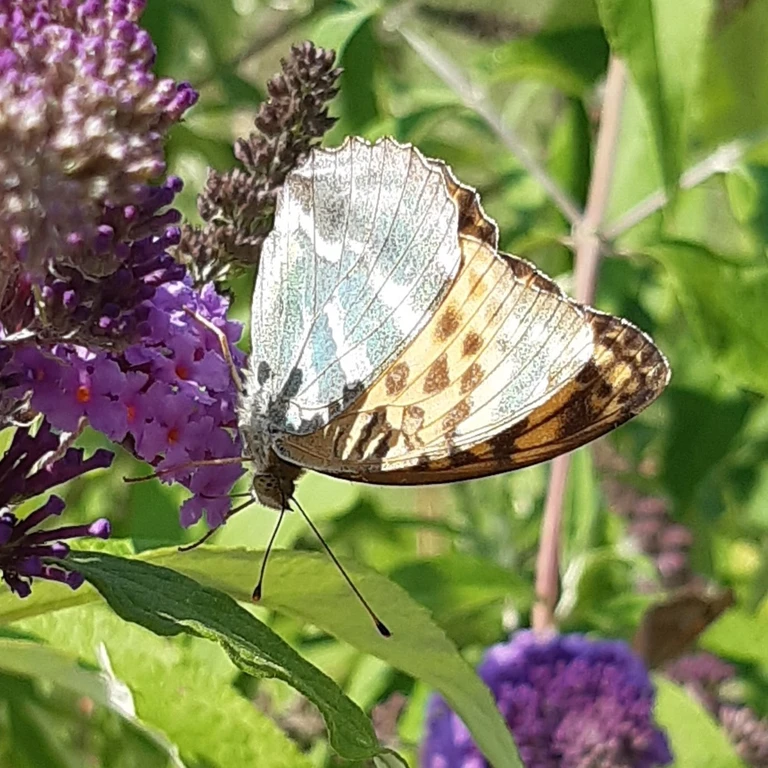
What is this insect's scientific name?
Argynnis paphia
